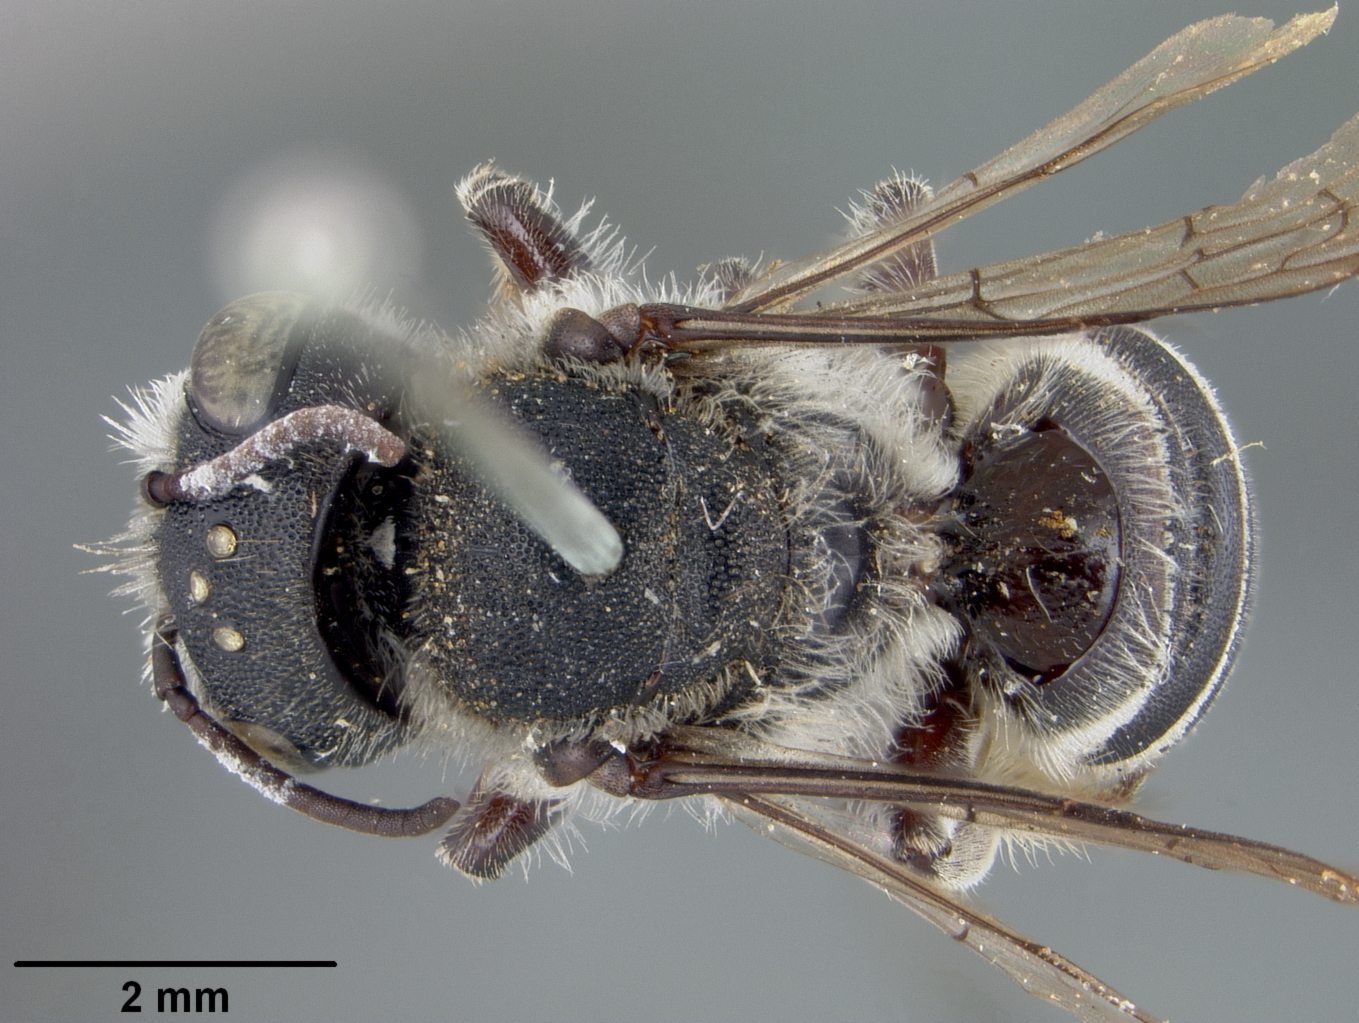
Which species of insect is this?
Megachile subexilis
